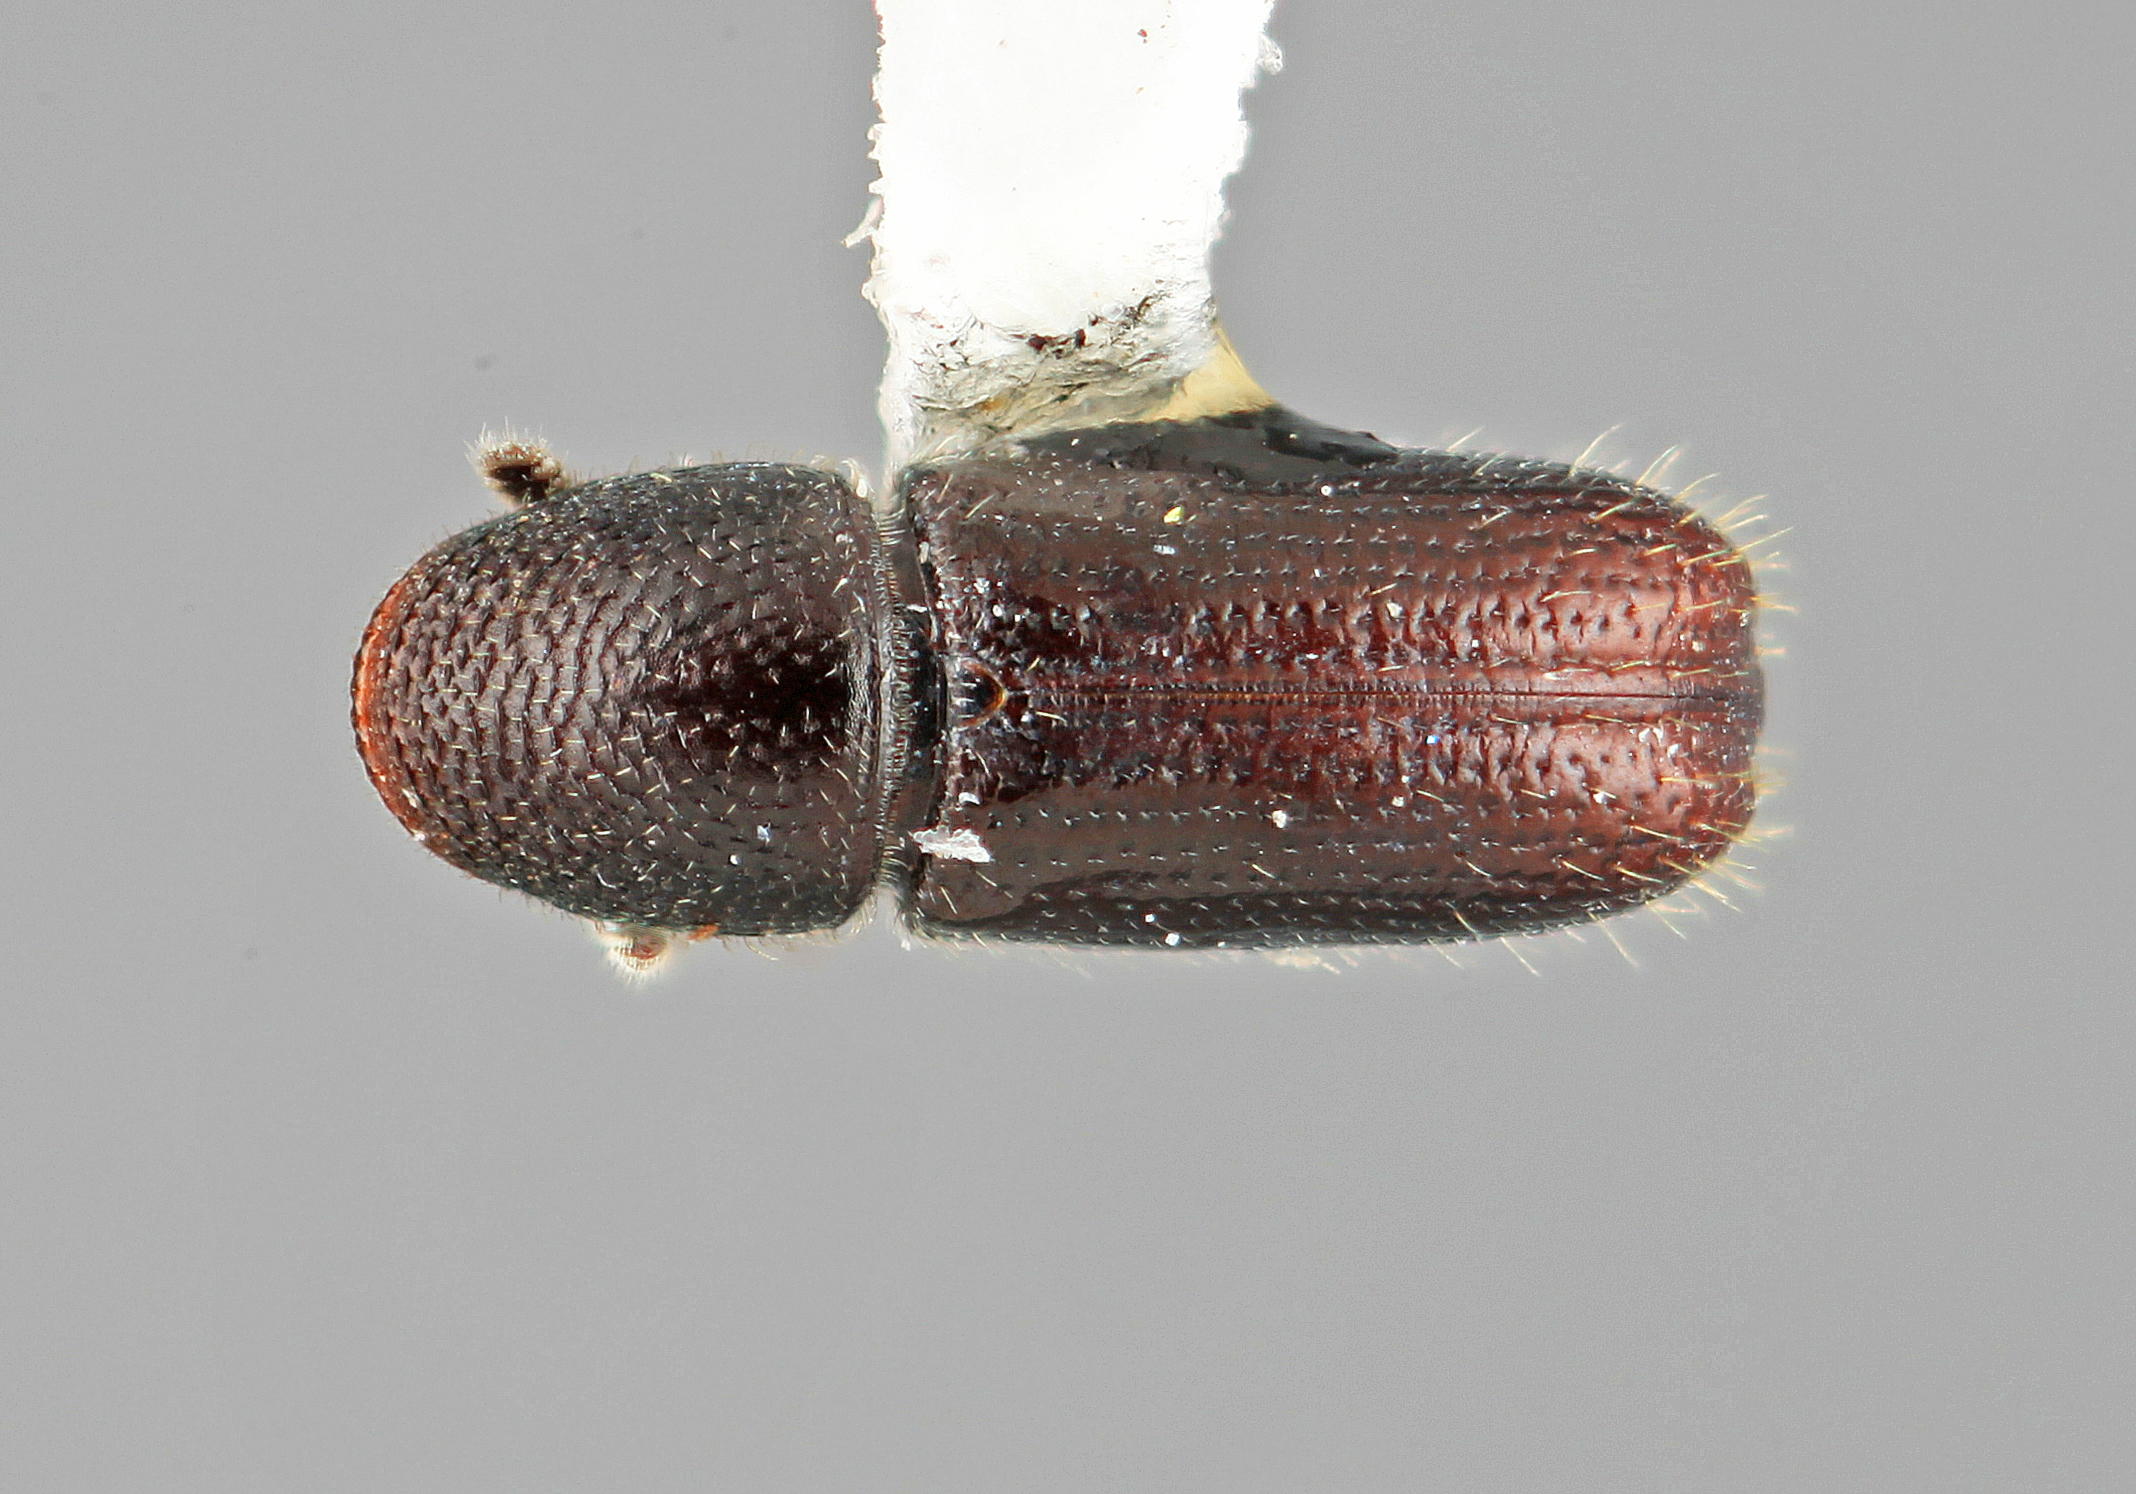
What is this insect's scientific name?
Pityophthorus nectandrae
